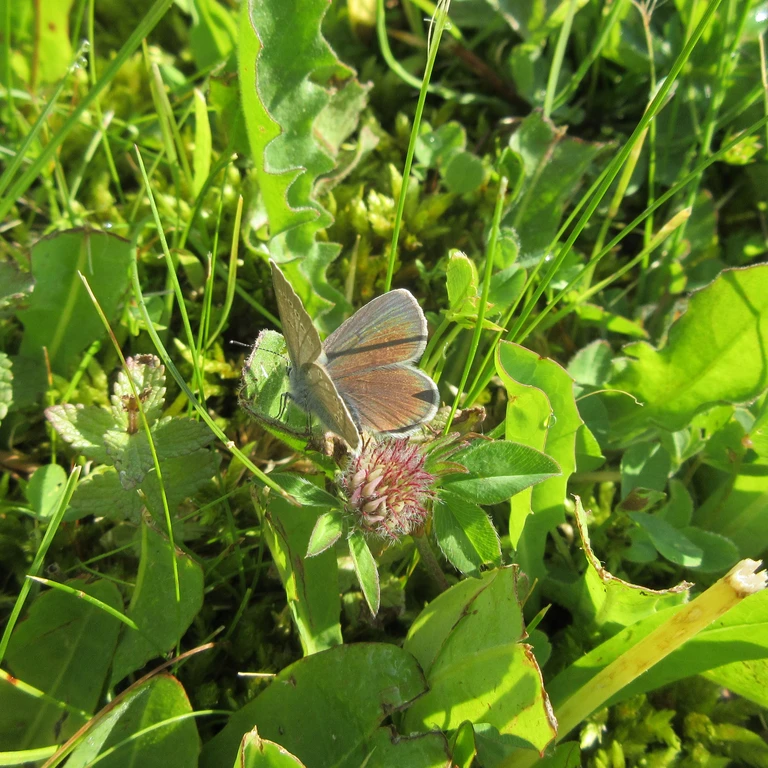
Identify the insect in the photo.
Cupido minimus
